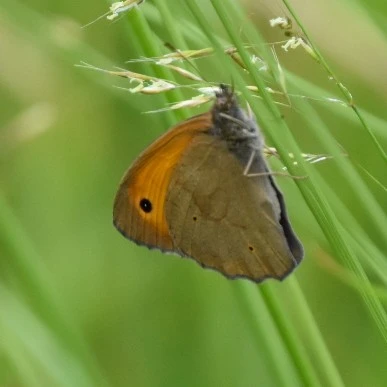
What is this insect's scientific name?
Maniola jurtina
